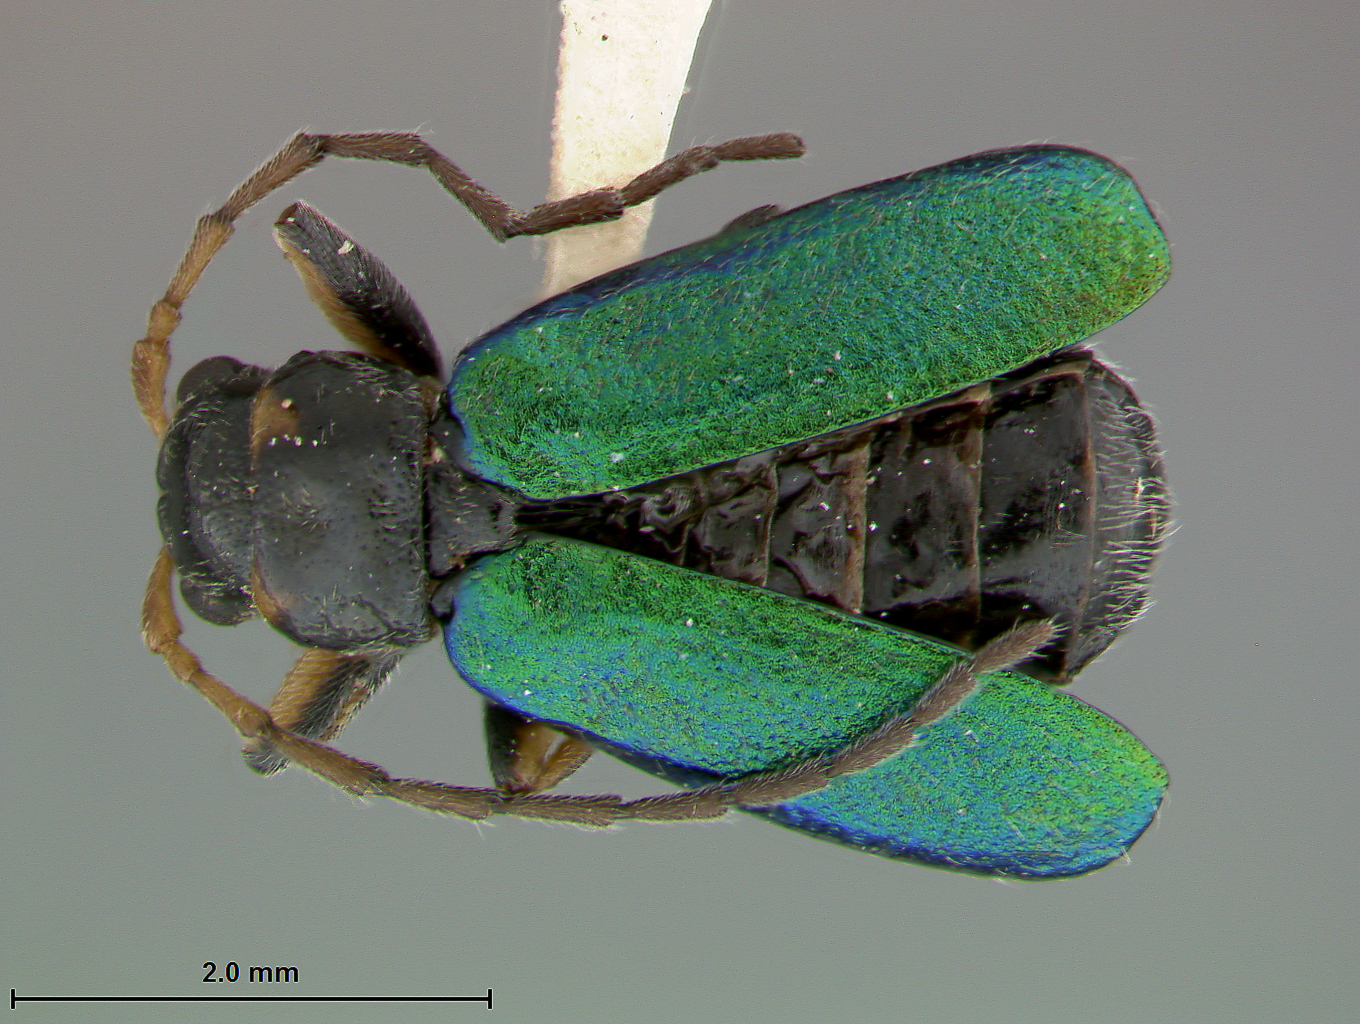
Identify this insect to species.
Pterophthinus viridipennis
